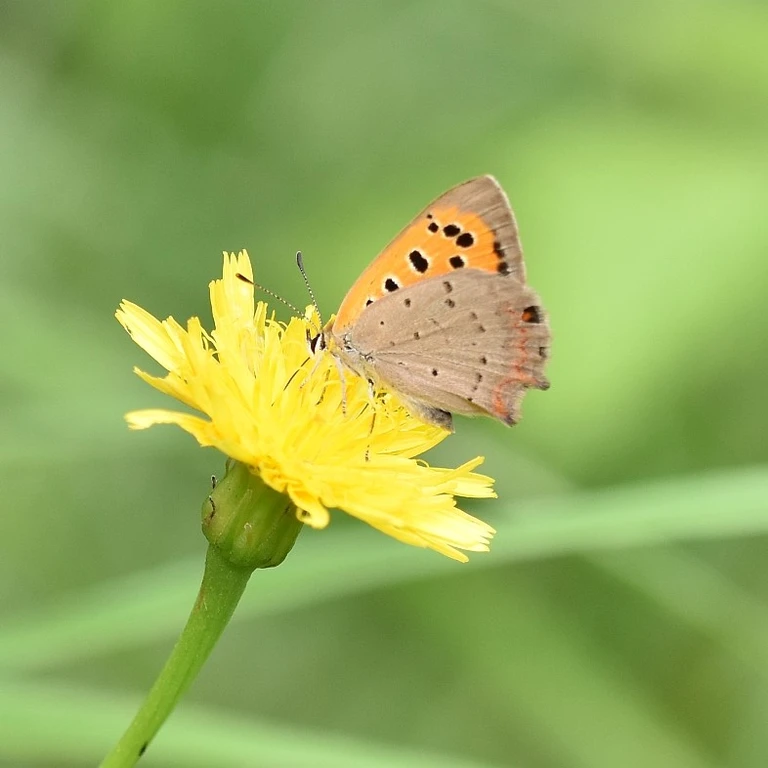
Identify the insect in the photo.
Lycaena phlaeas
